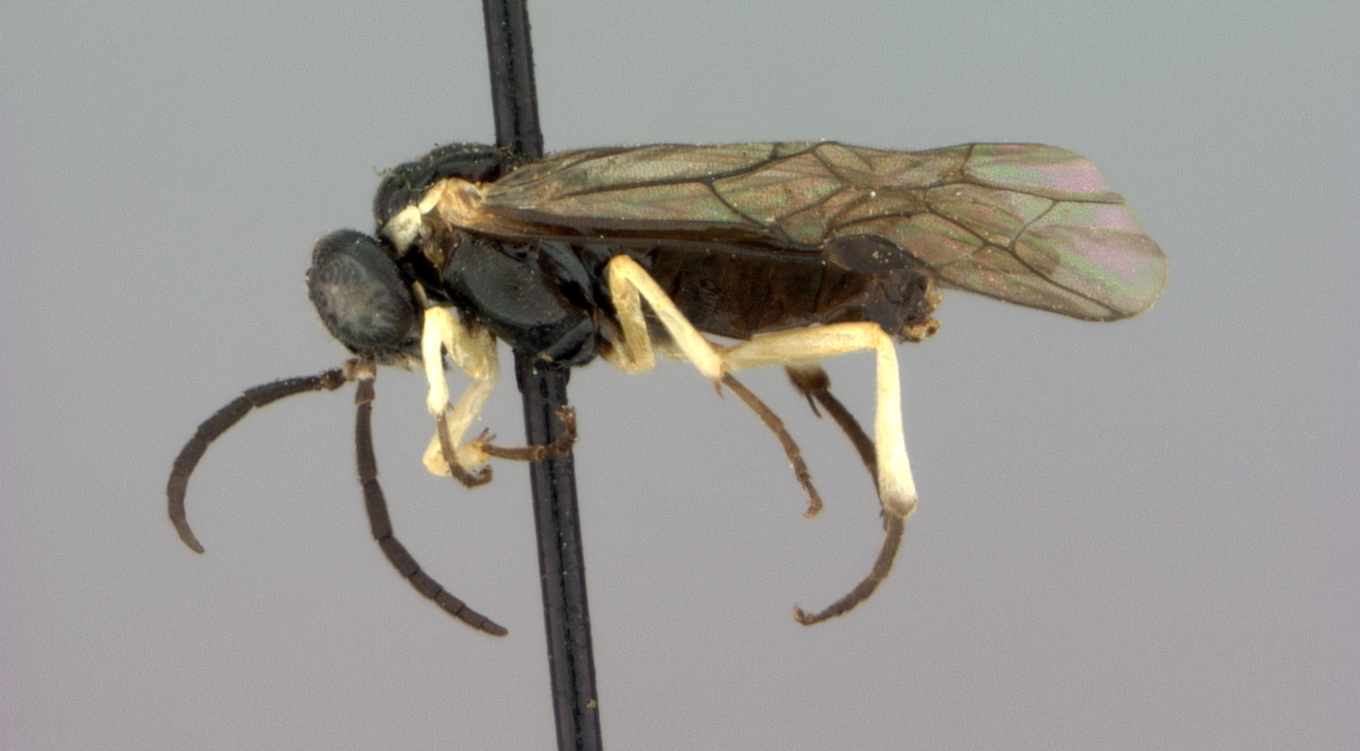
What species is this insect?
Aneugmenis nigritarsis
